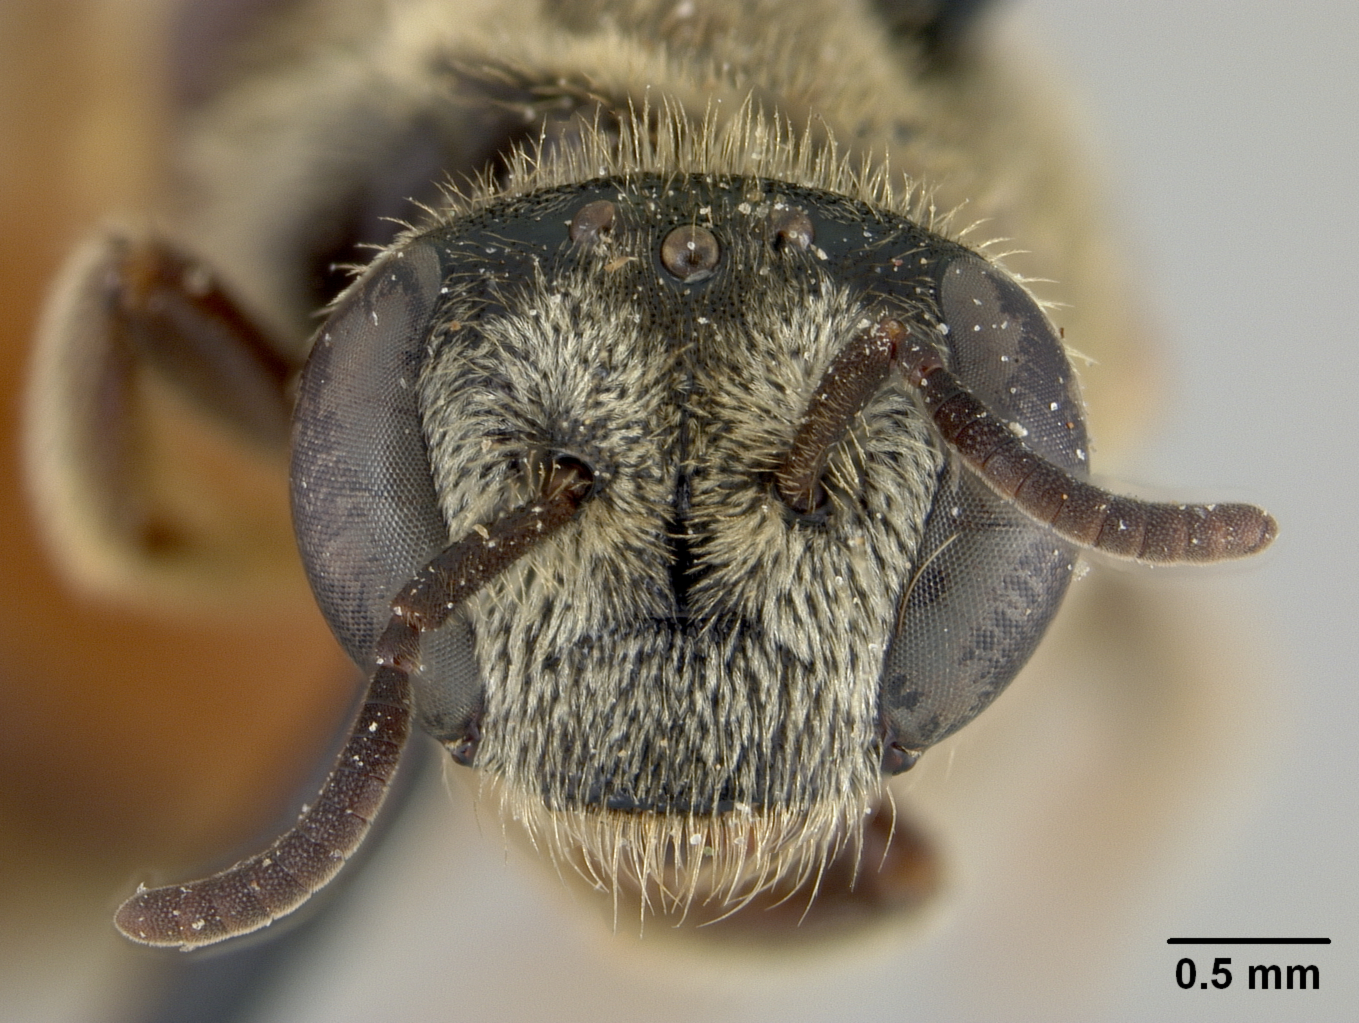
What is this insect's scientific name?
Nomia chaprensis
